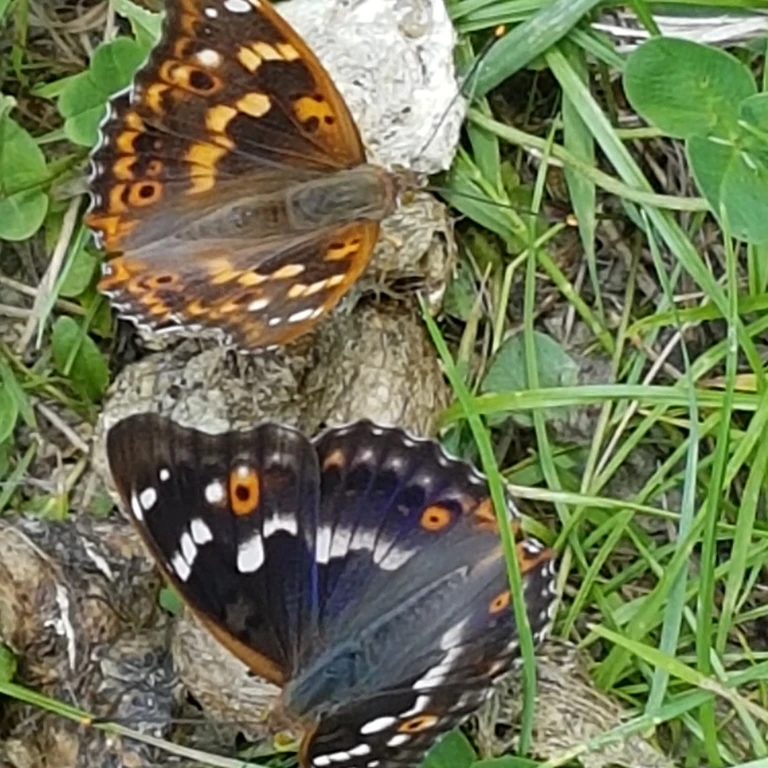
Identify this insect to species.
Apatura ilia
